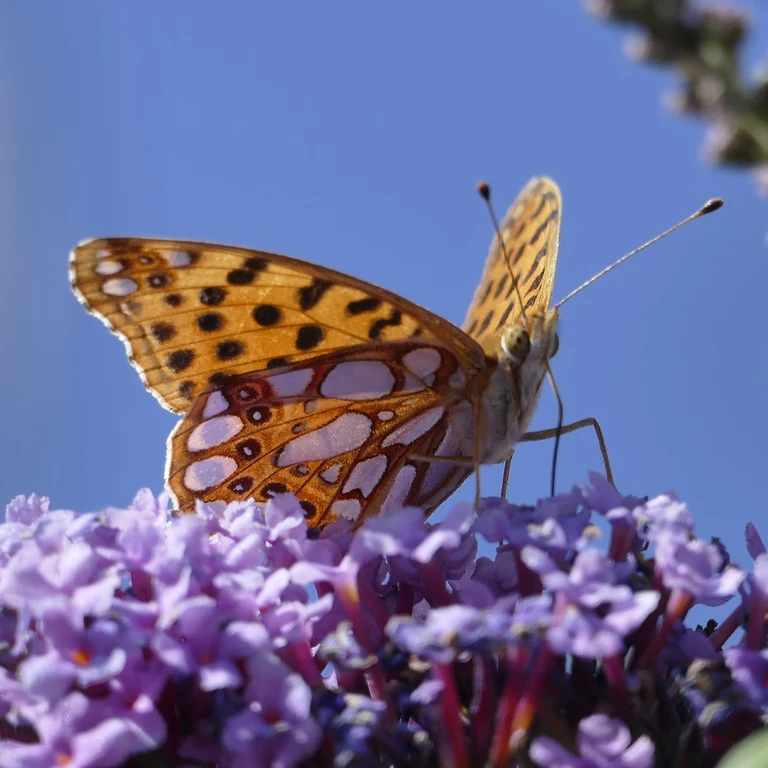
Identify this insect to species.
Issoria lathonia
